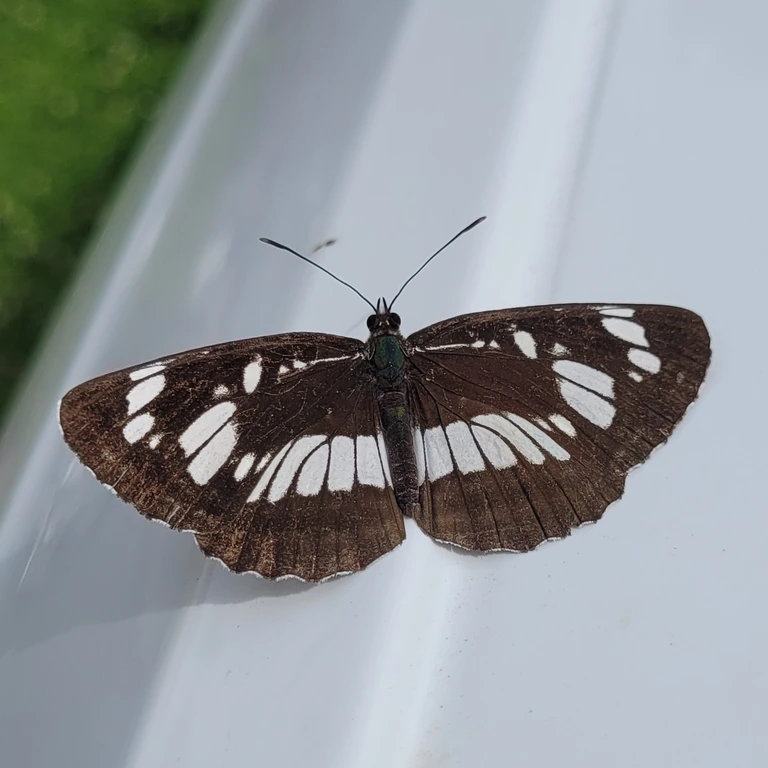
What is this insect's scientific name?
Neptis rivularis
